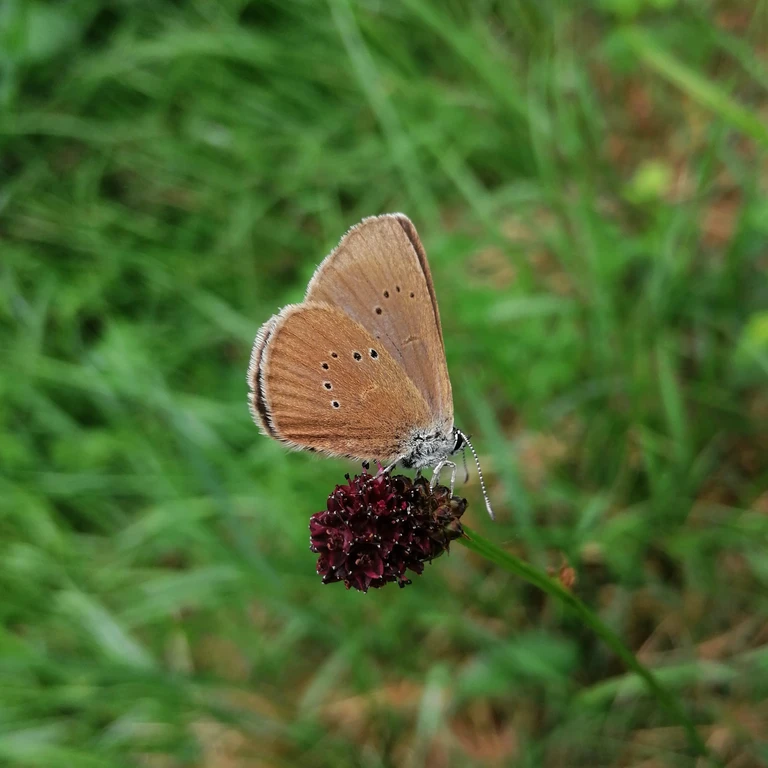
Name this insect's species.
Phengaris nausithous (also Maculinea nausithous)
